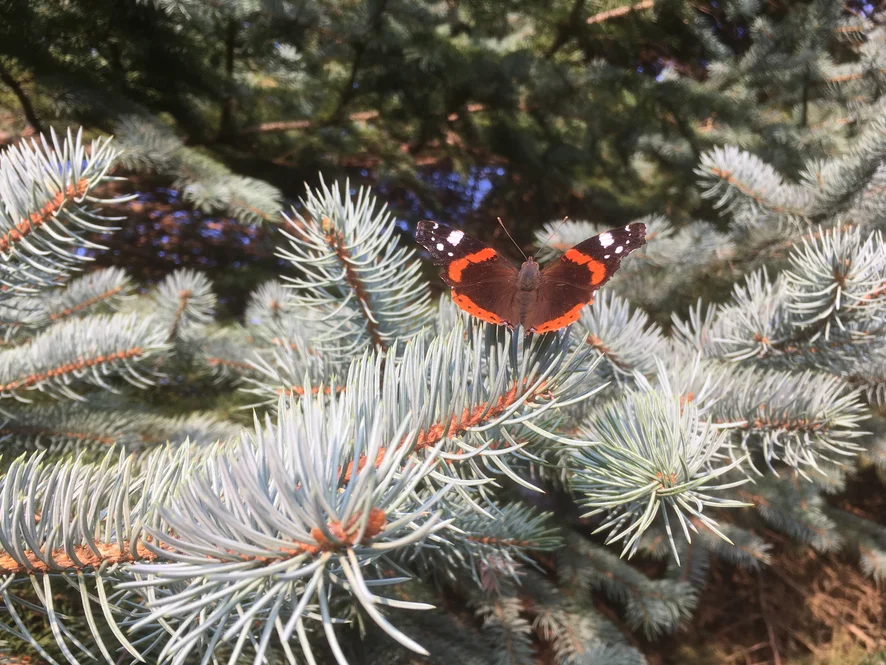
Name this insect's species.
Vanessa atalanta
